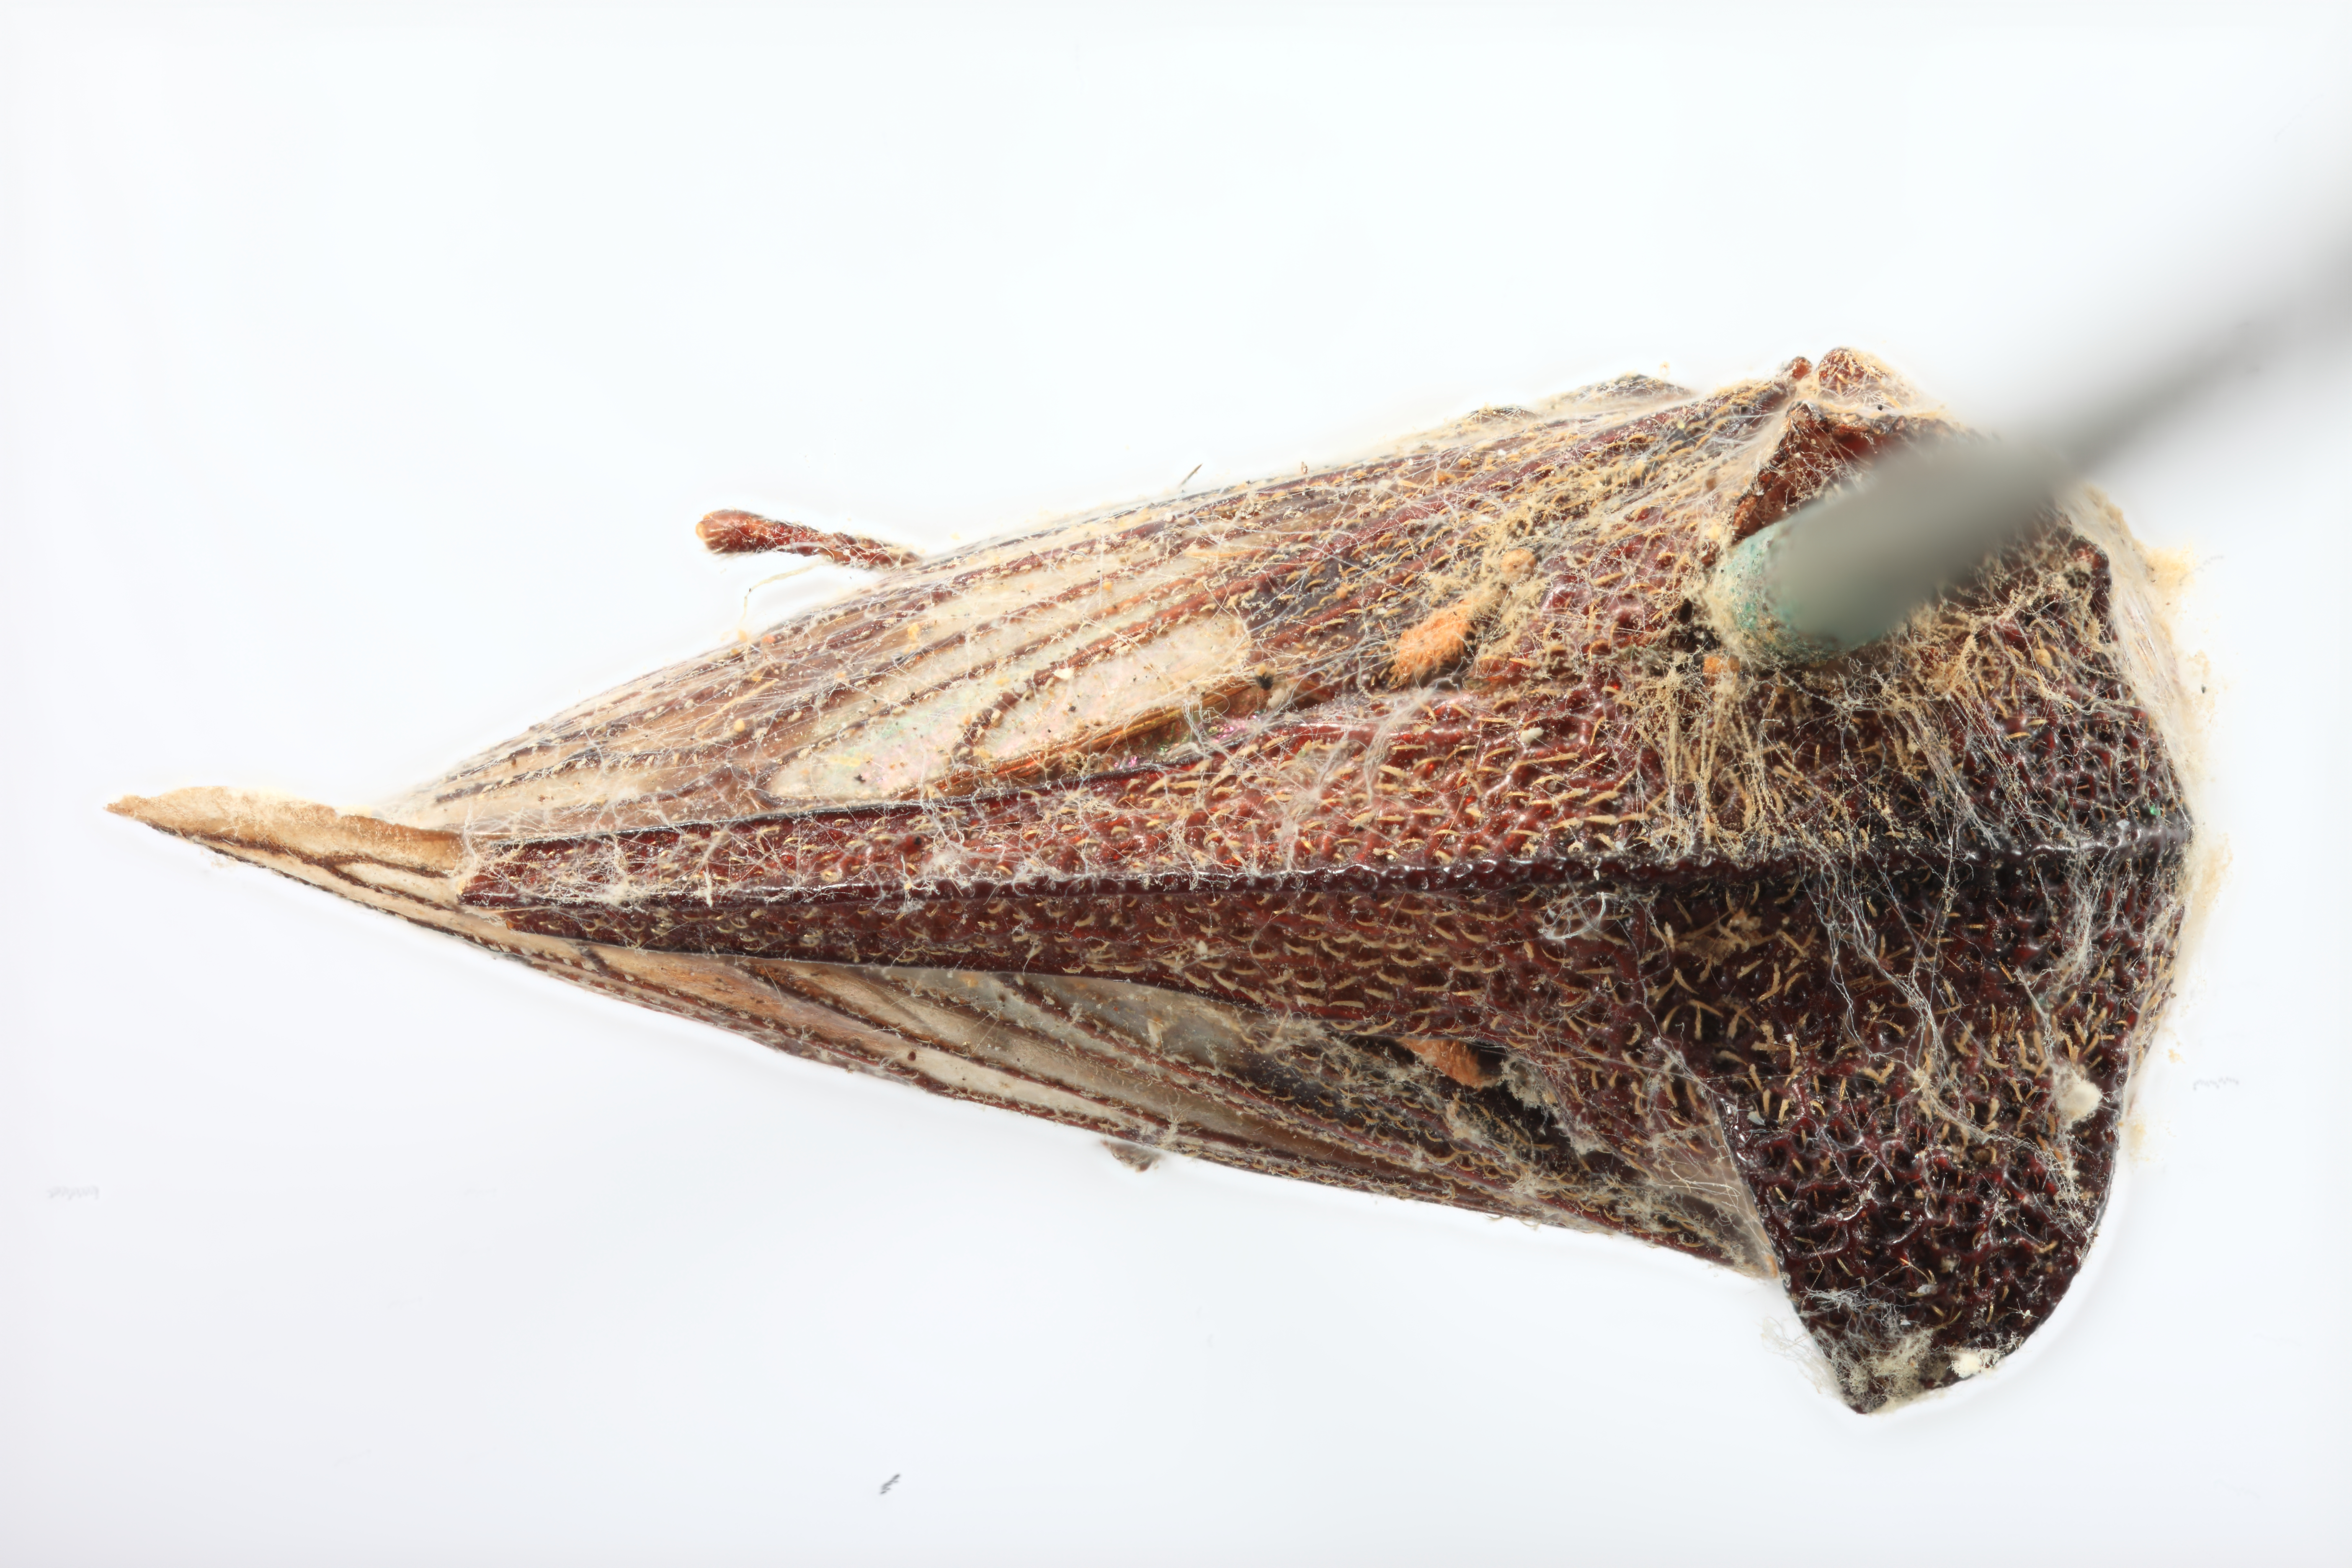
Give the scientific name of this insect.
Sertorius brevicornis
